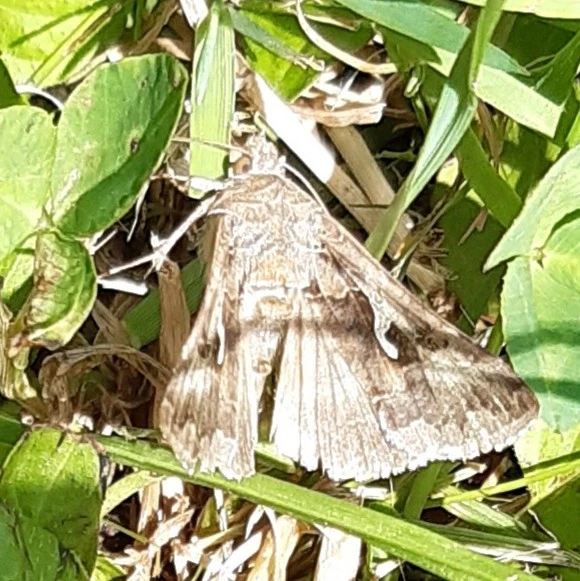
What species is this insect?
Autographa gamma
